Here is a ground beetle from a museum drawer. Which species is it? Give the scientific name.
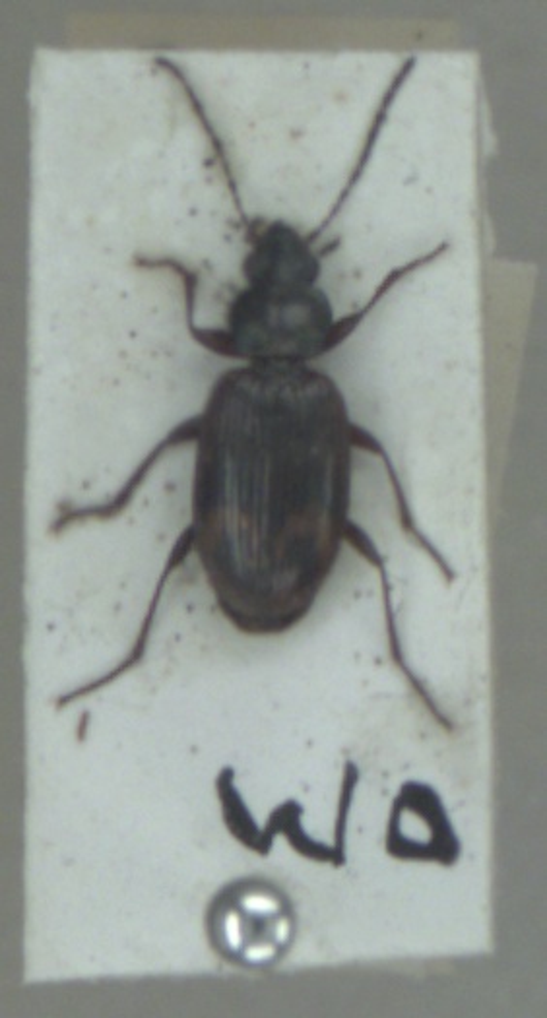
Bembidion dentellum
